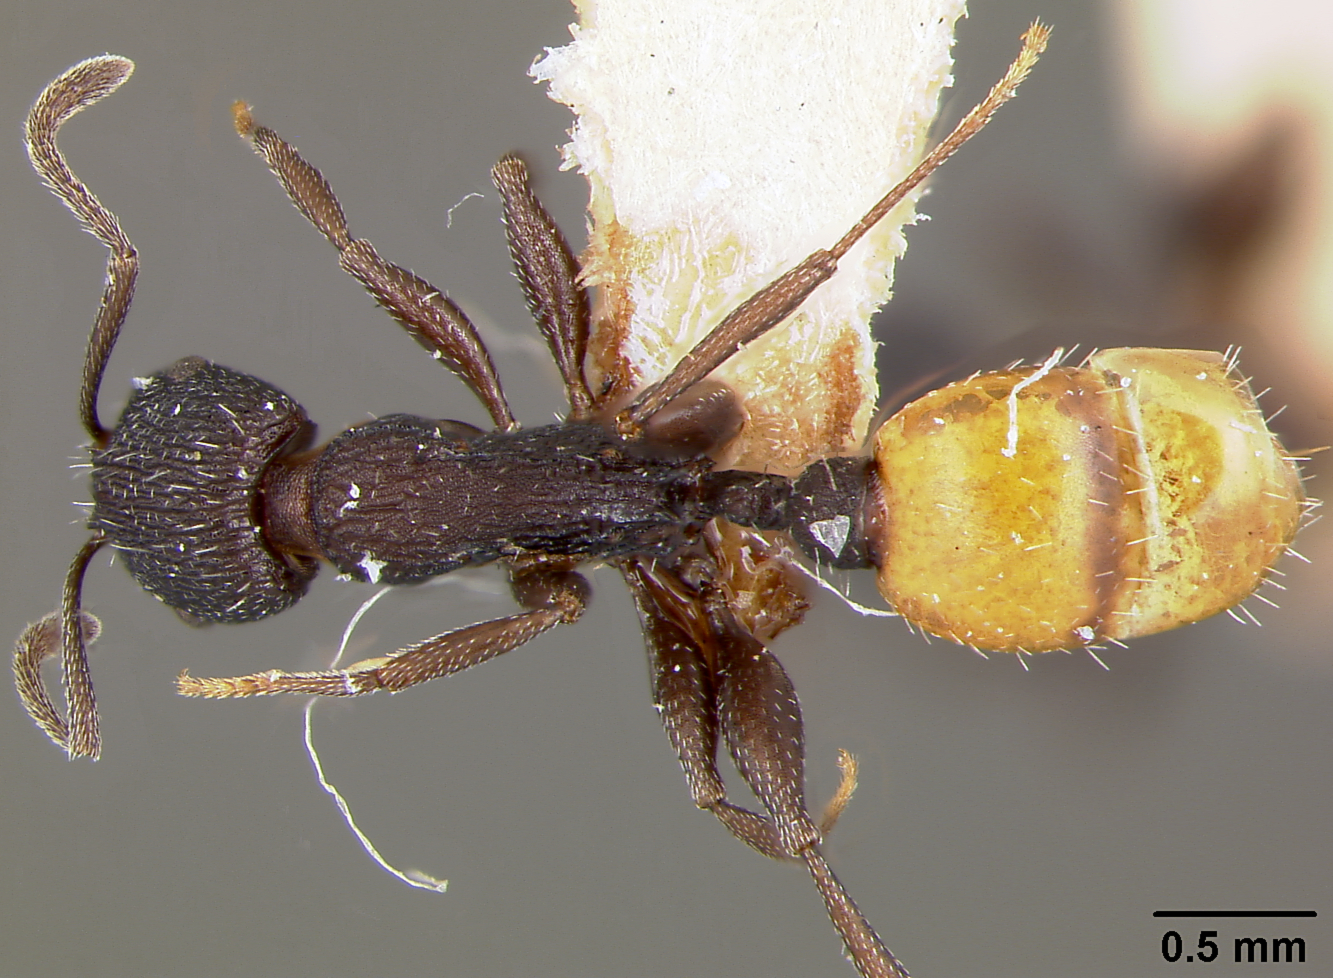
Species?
Macromischa skwarrae
